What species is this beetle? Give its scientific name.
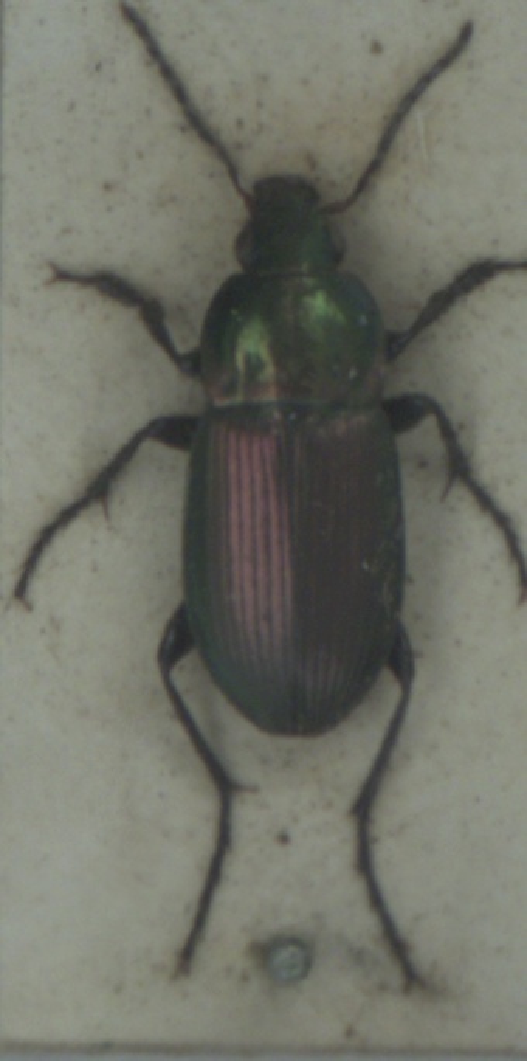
Poecilus versicolor
